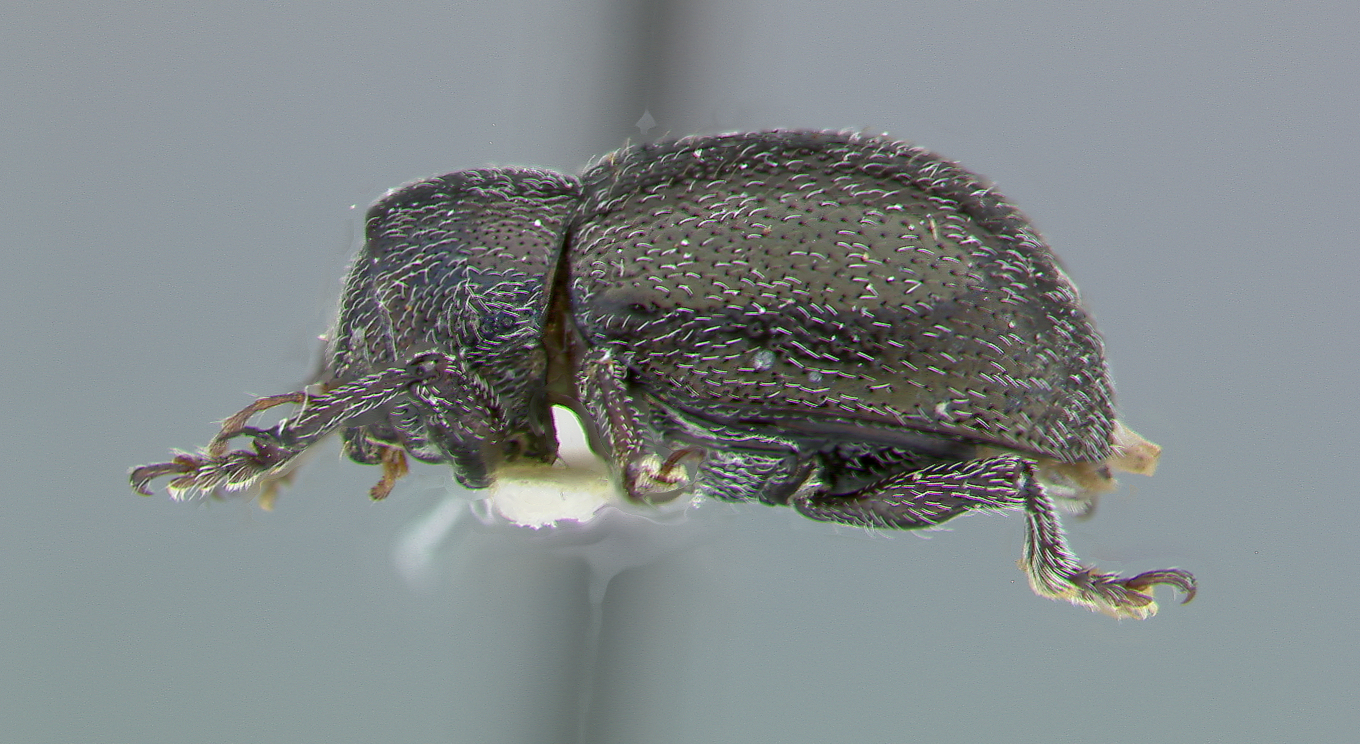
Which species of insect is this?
Chalcosicya alayoi
